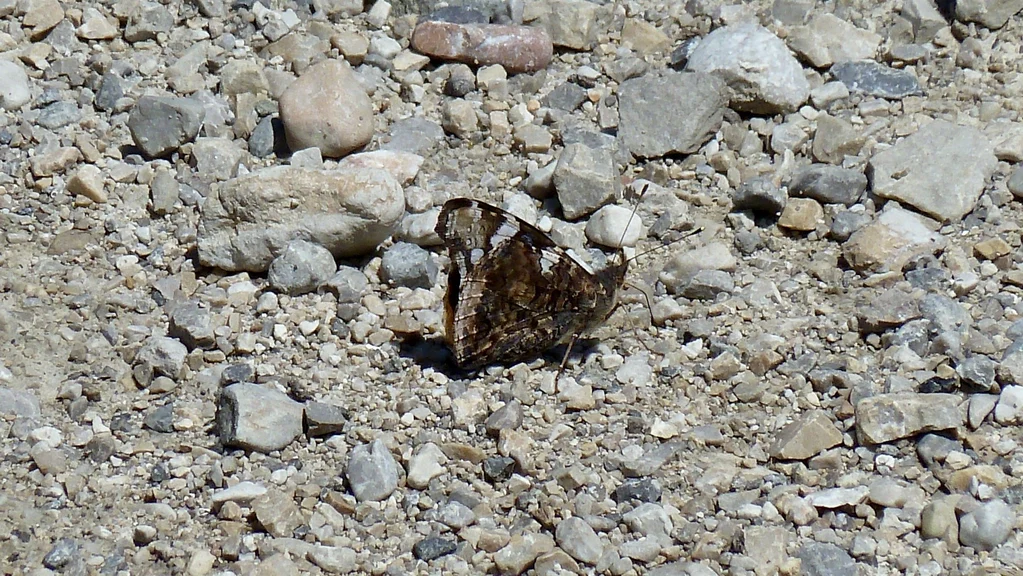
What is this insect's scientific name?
Vanessa atalanta
